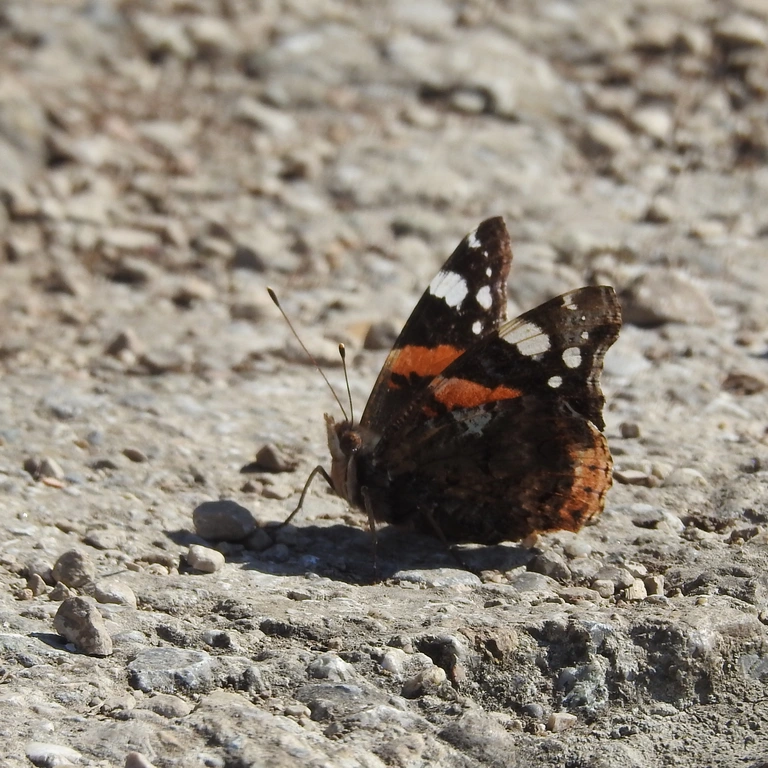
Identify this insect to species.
Vanessa atalanta
